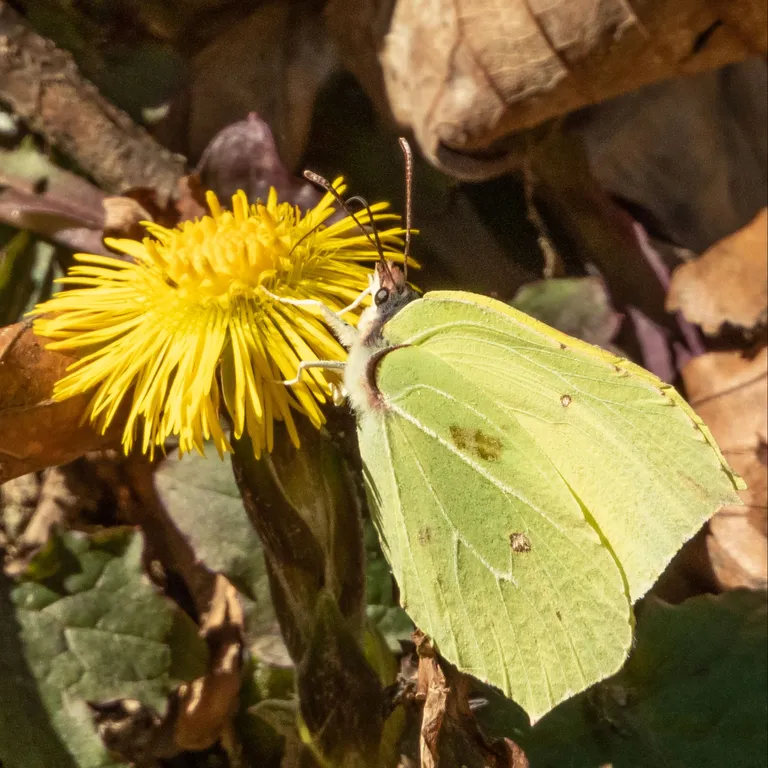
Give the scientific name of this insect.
Gonepteryx rhamni
